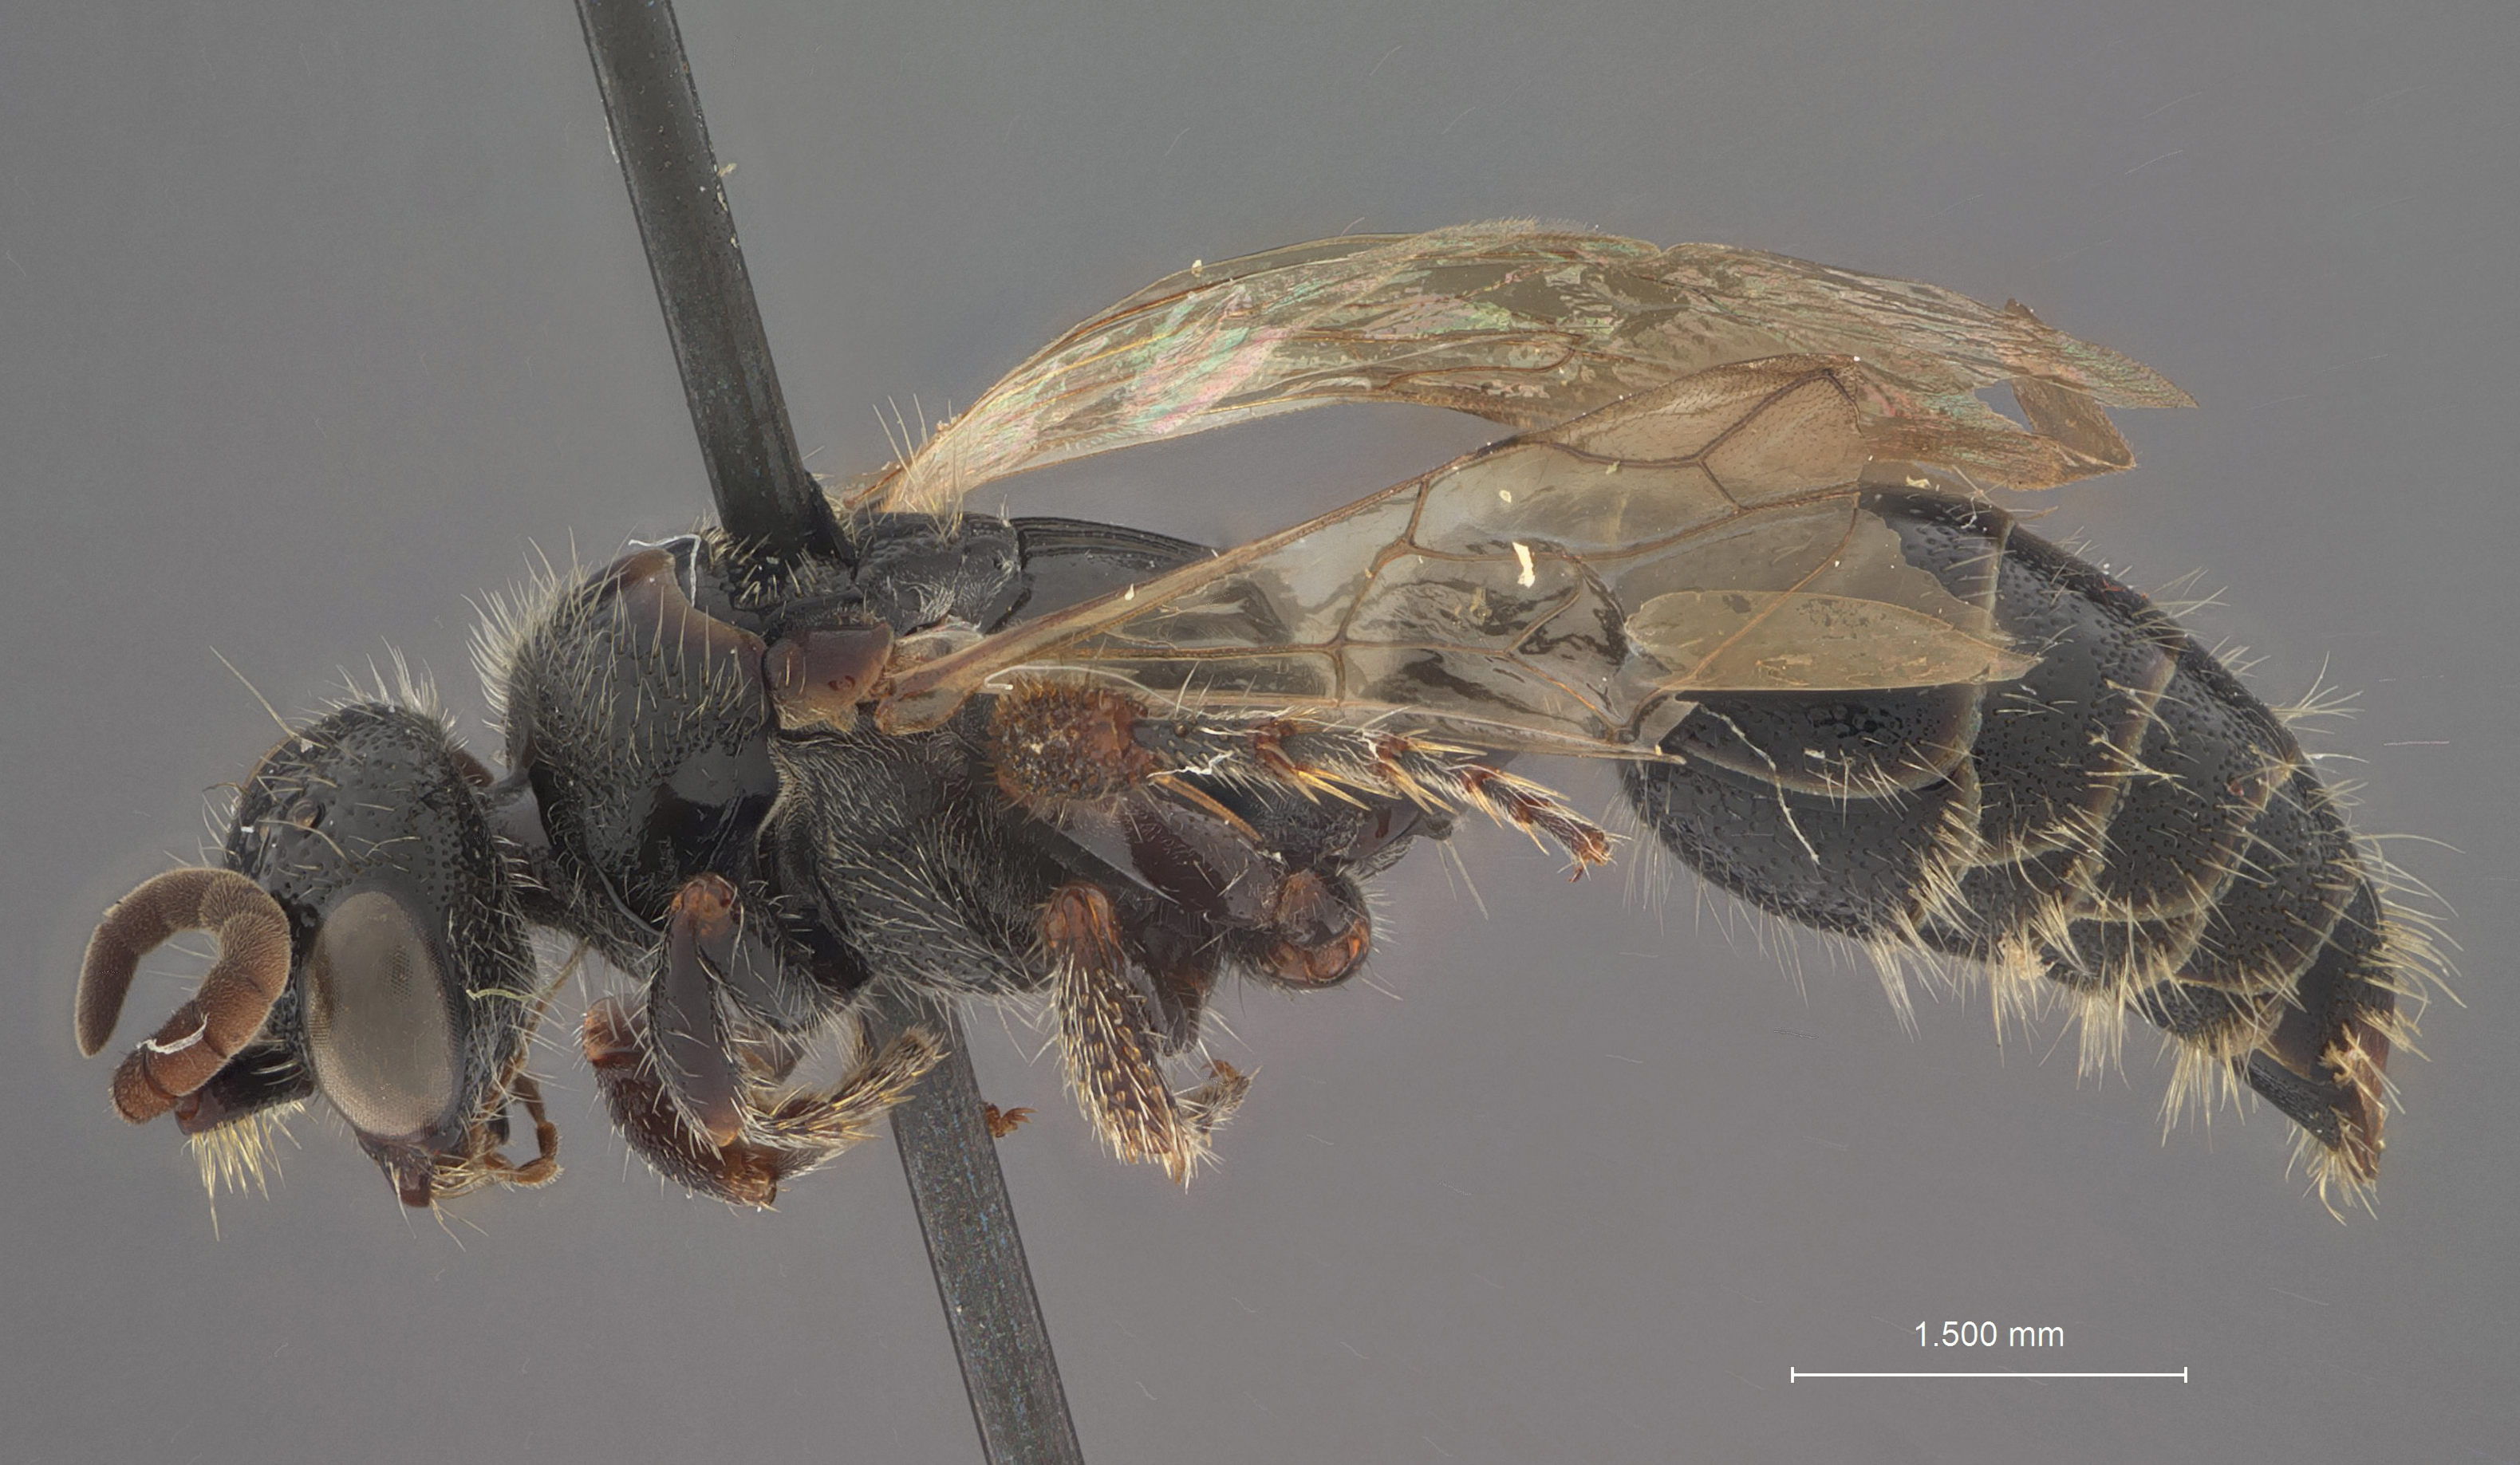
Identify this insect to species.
Tiphia s-secunda
